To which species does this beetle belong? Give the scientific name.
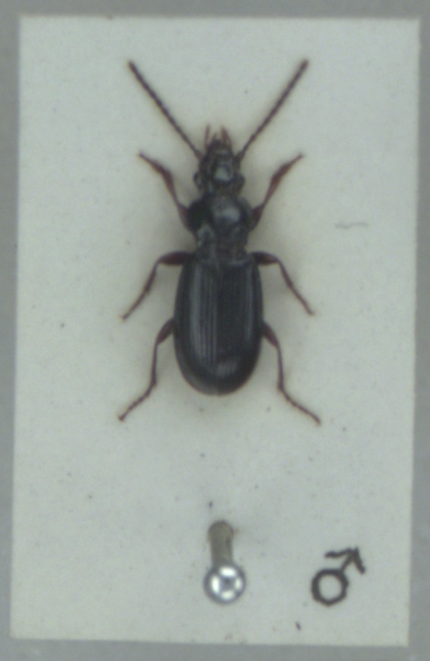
Patrobus assimilis
